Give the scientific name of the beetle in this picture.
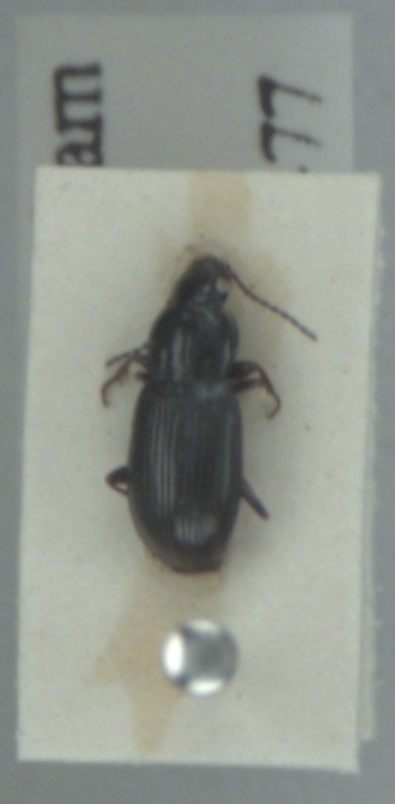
Pterostichus diligens
